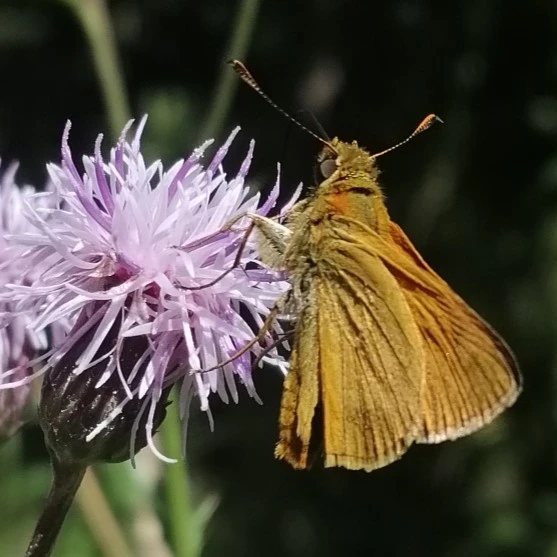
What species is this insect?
Ochlodes sylvanus (also Ochlodes venata)
